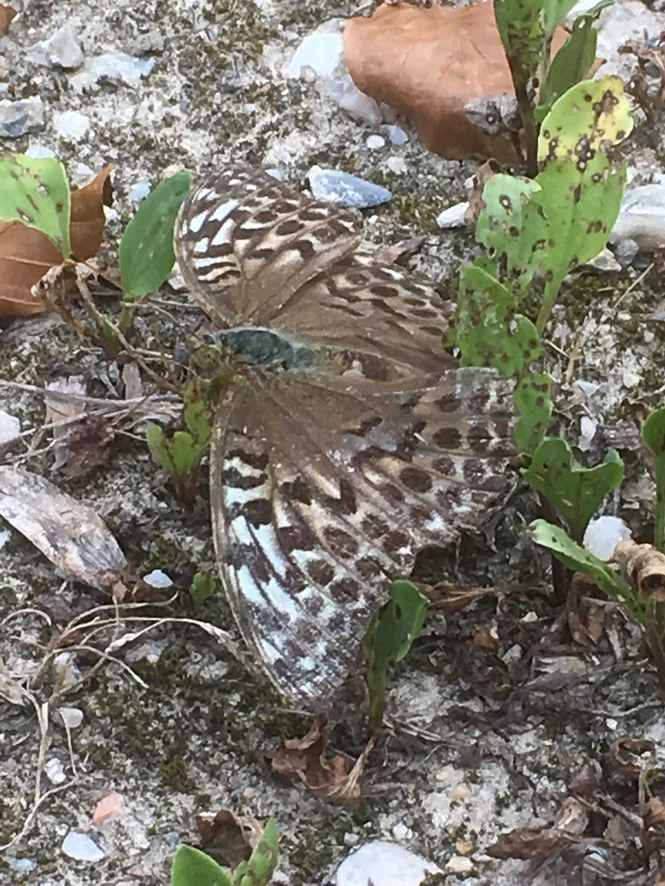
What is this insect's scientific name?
Argynnis paphia
